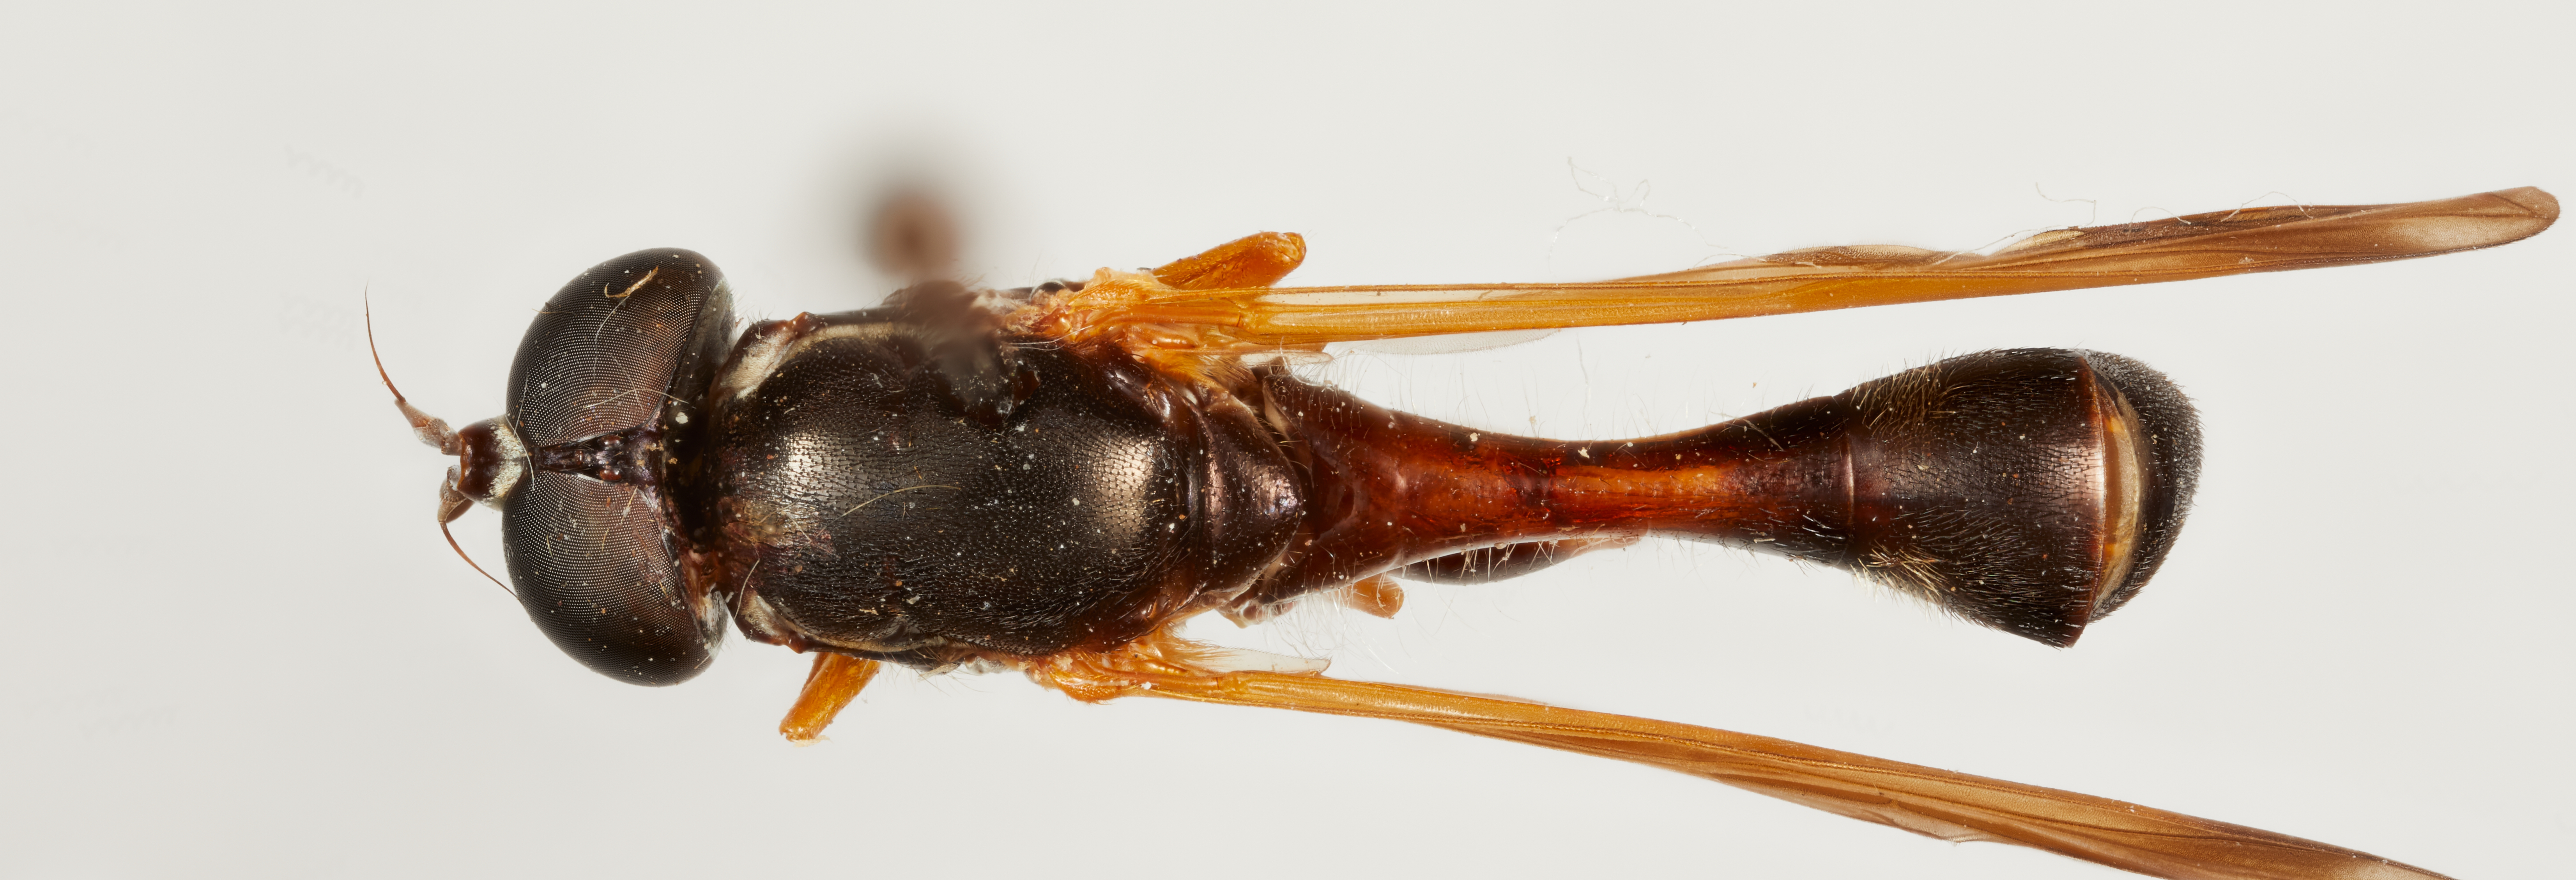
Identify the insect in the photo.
Valdivia camrasi
